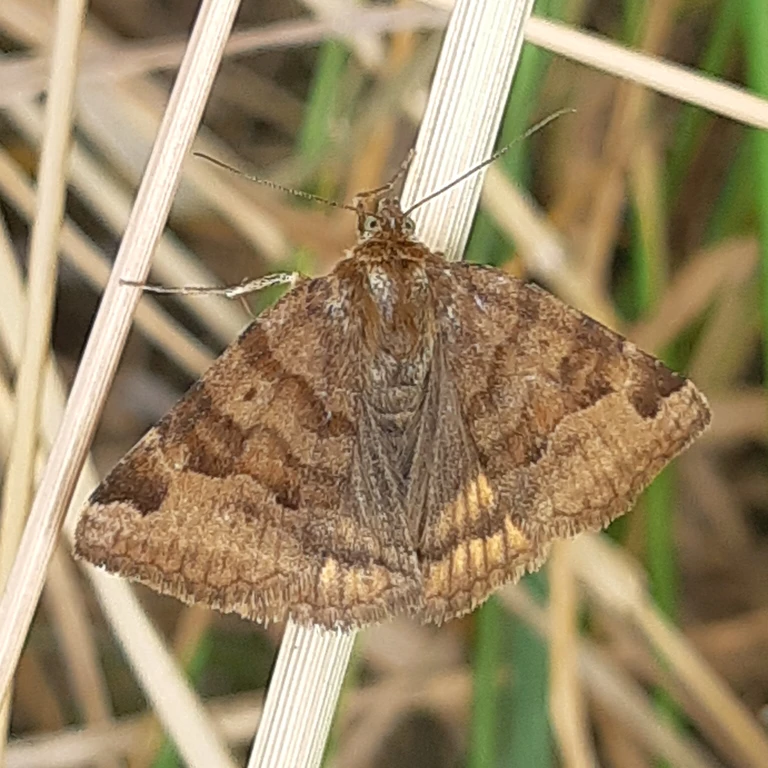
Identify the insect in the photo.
Euclidia glyphica
